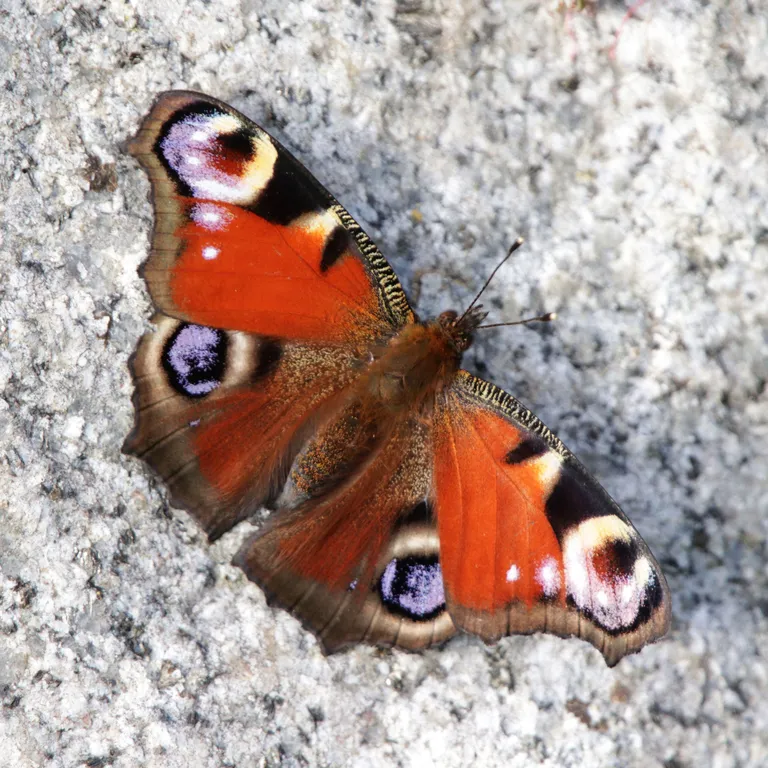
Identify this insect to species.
Aglais io
